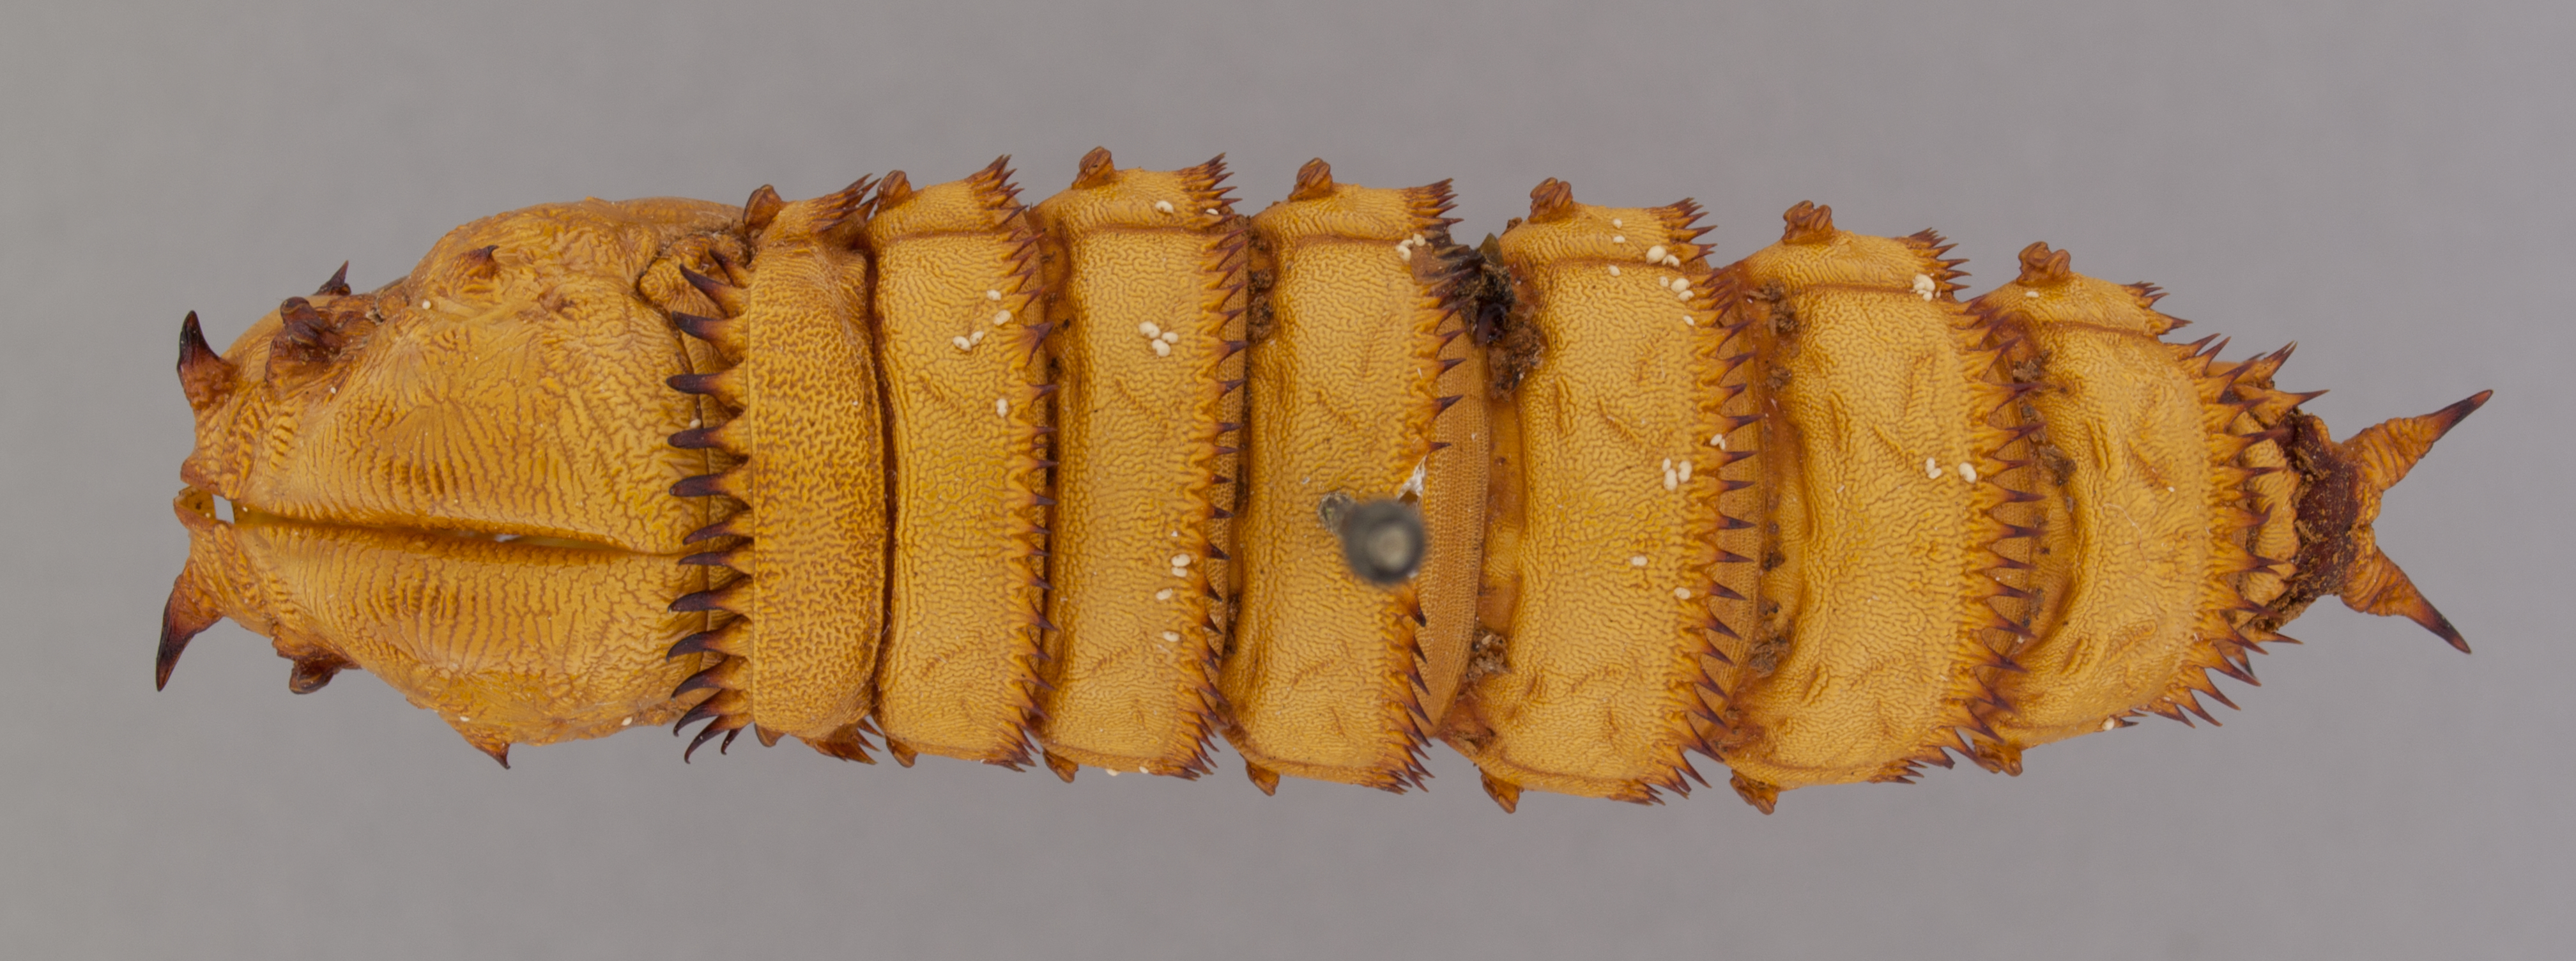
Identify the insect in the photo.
Mydas tibialis
